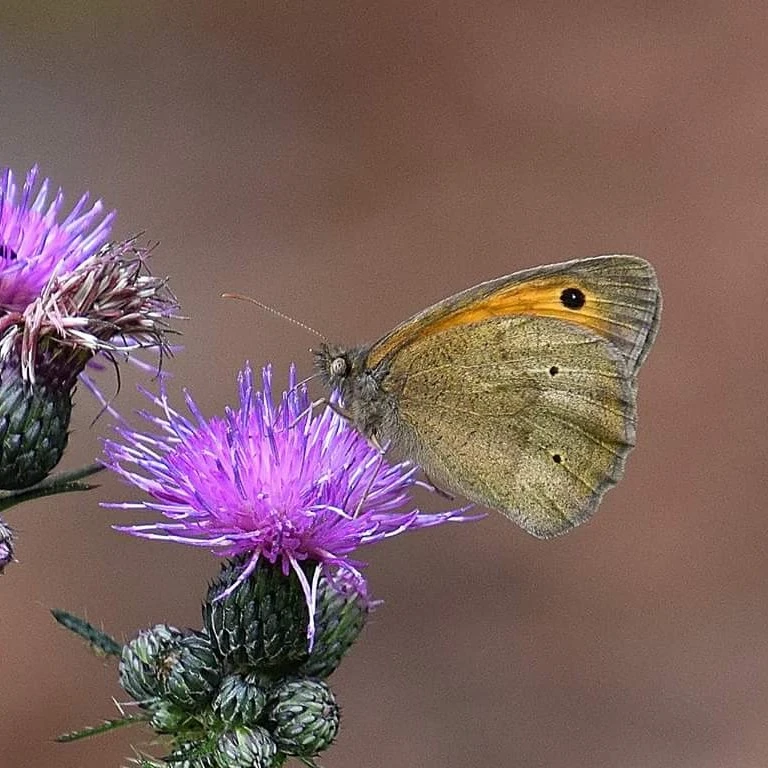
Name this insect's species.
Maniola jurtina
